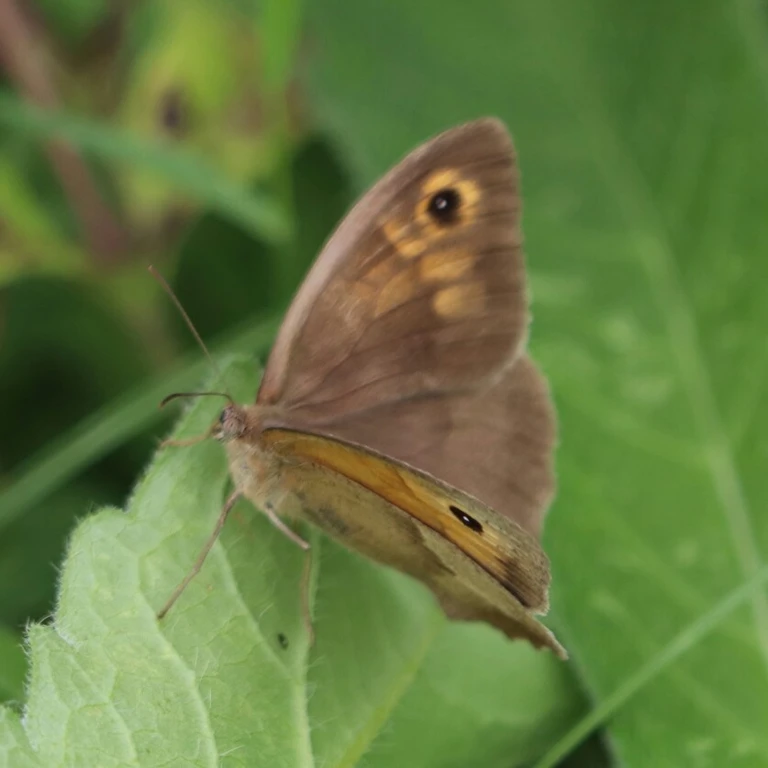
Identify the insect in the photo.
Maniola jurtina
